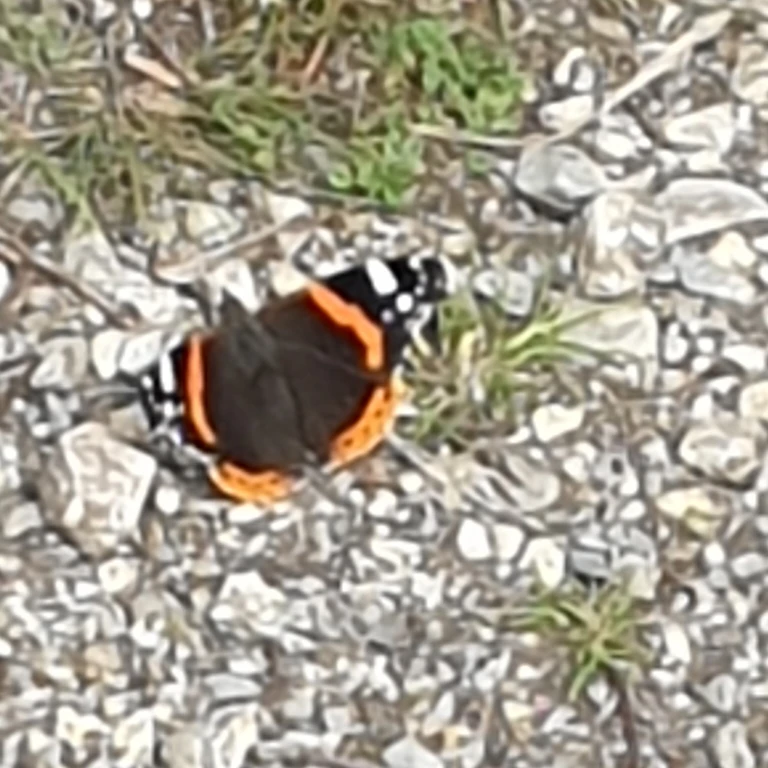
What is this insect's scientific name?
Vanessa atalanta
